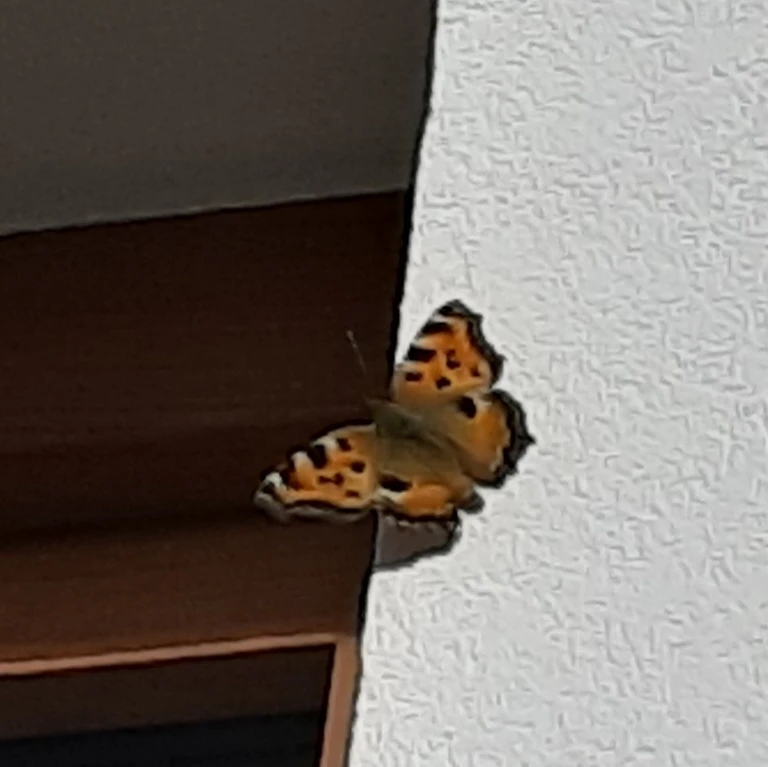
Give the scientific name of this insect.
Nymphalis polychloros
